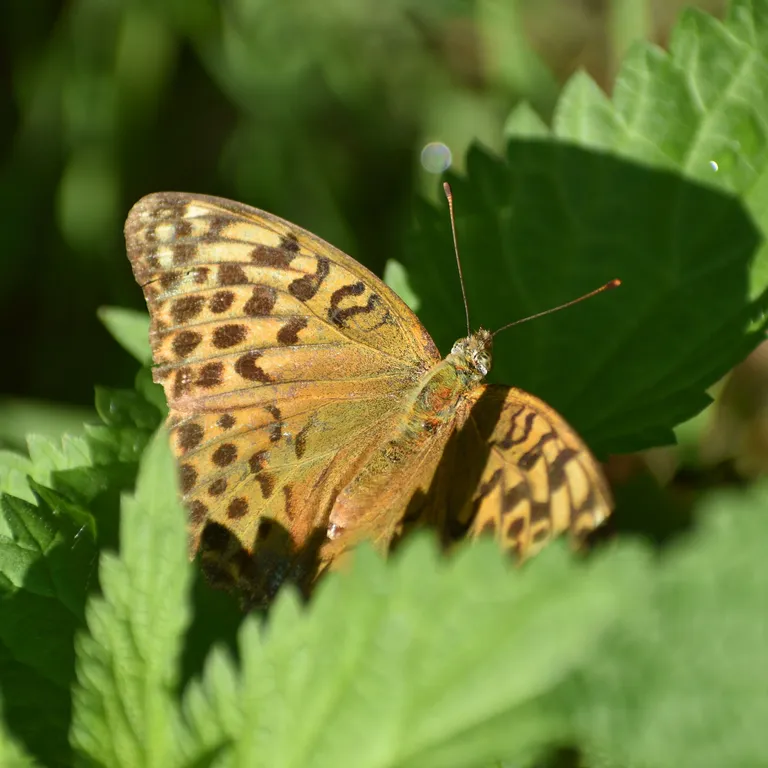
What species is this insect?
Argynnis paphia
